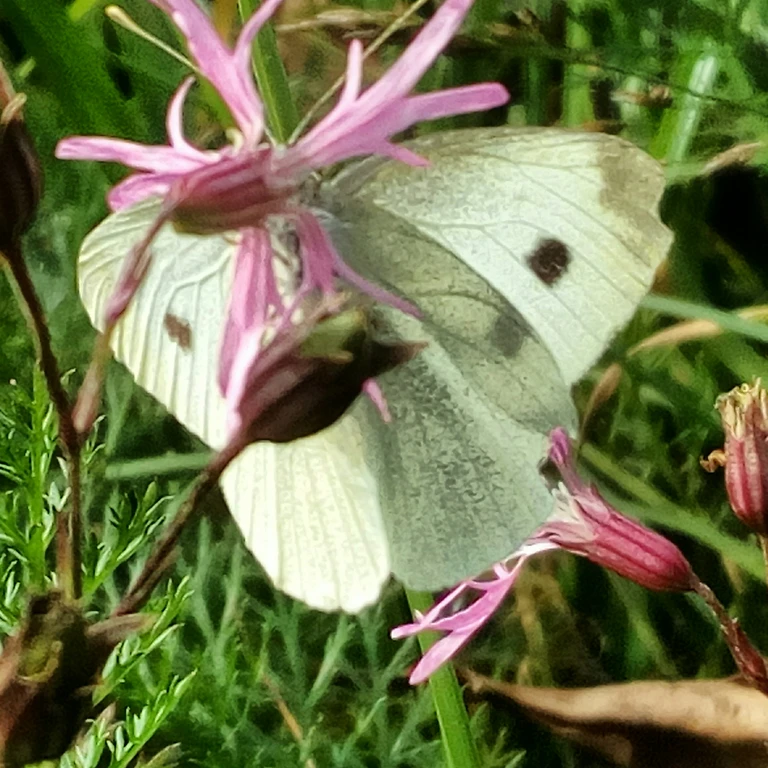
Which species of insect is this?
Pieris rapae
